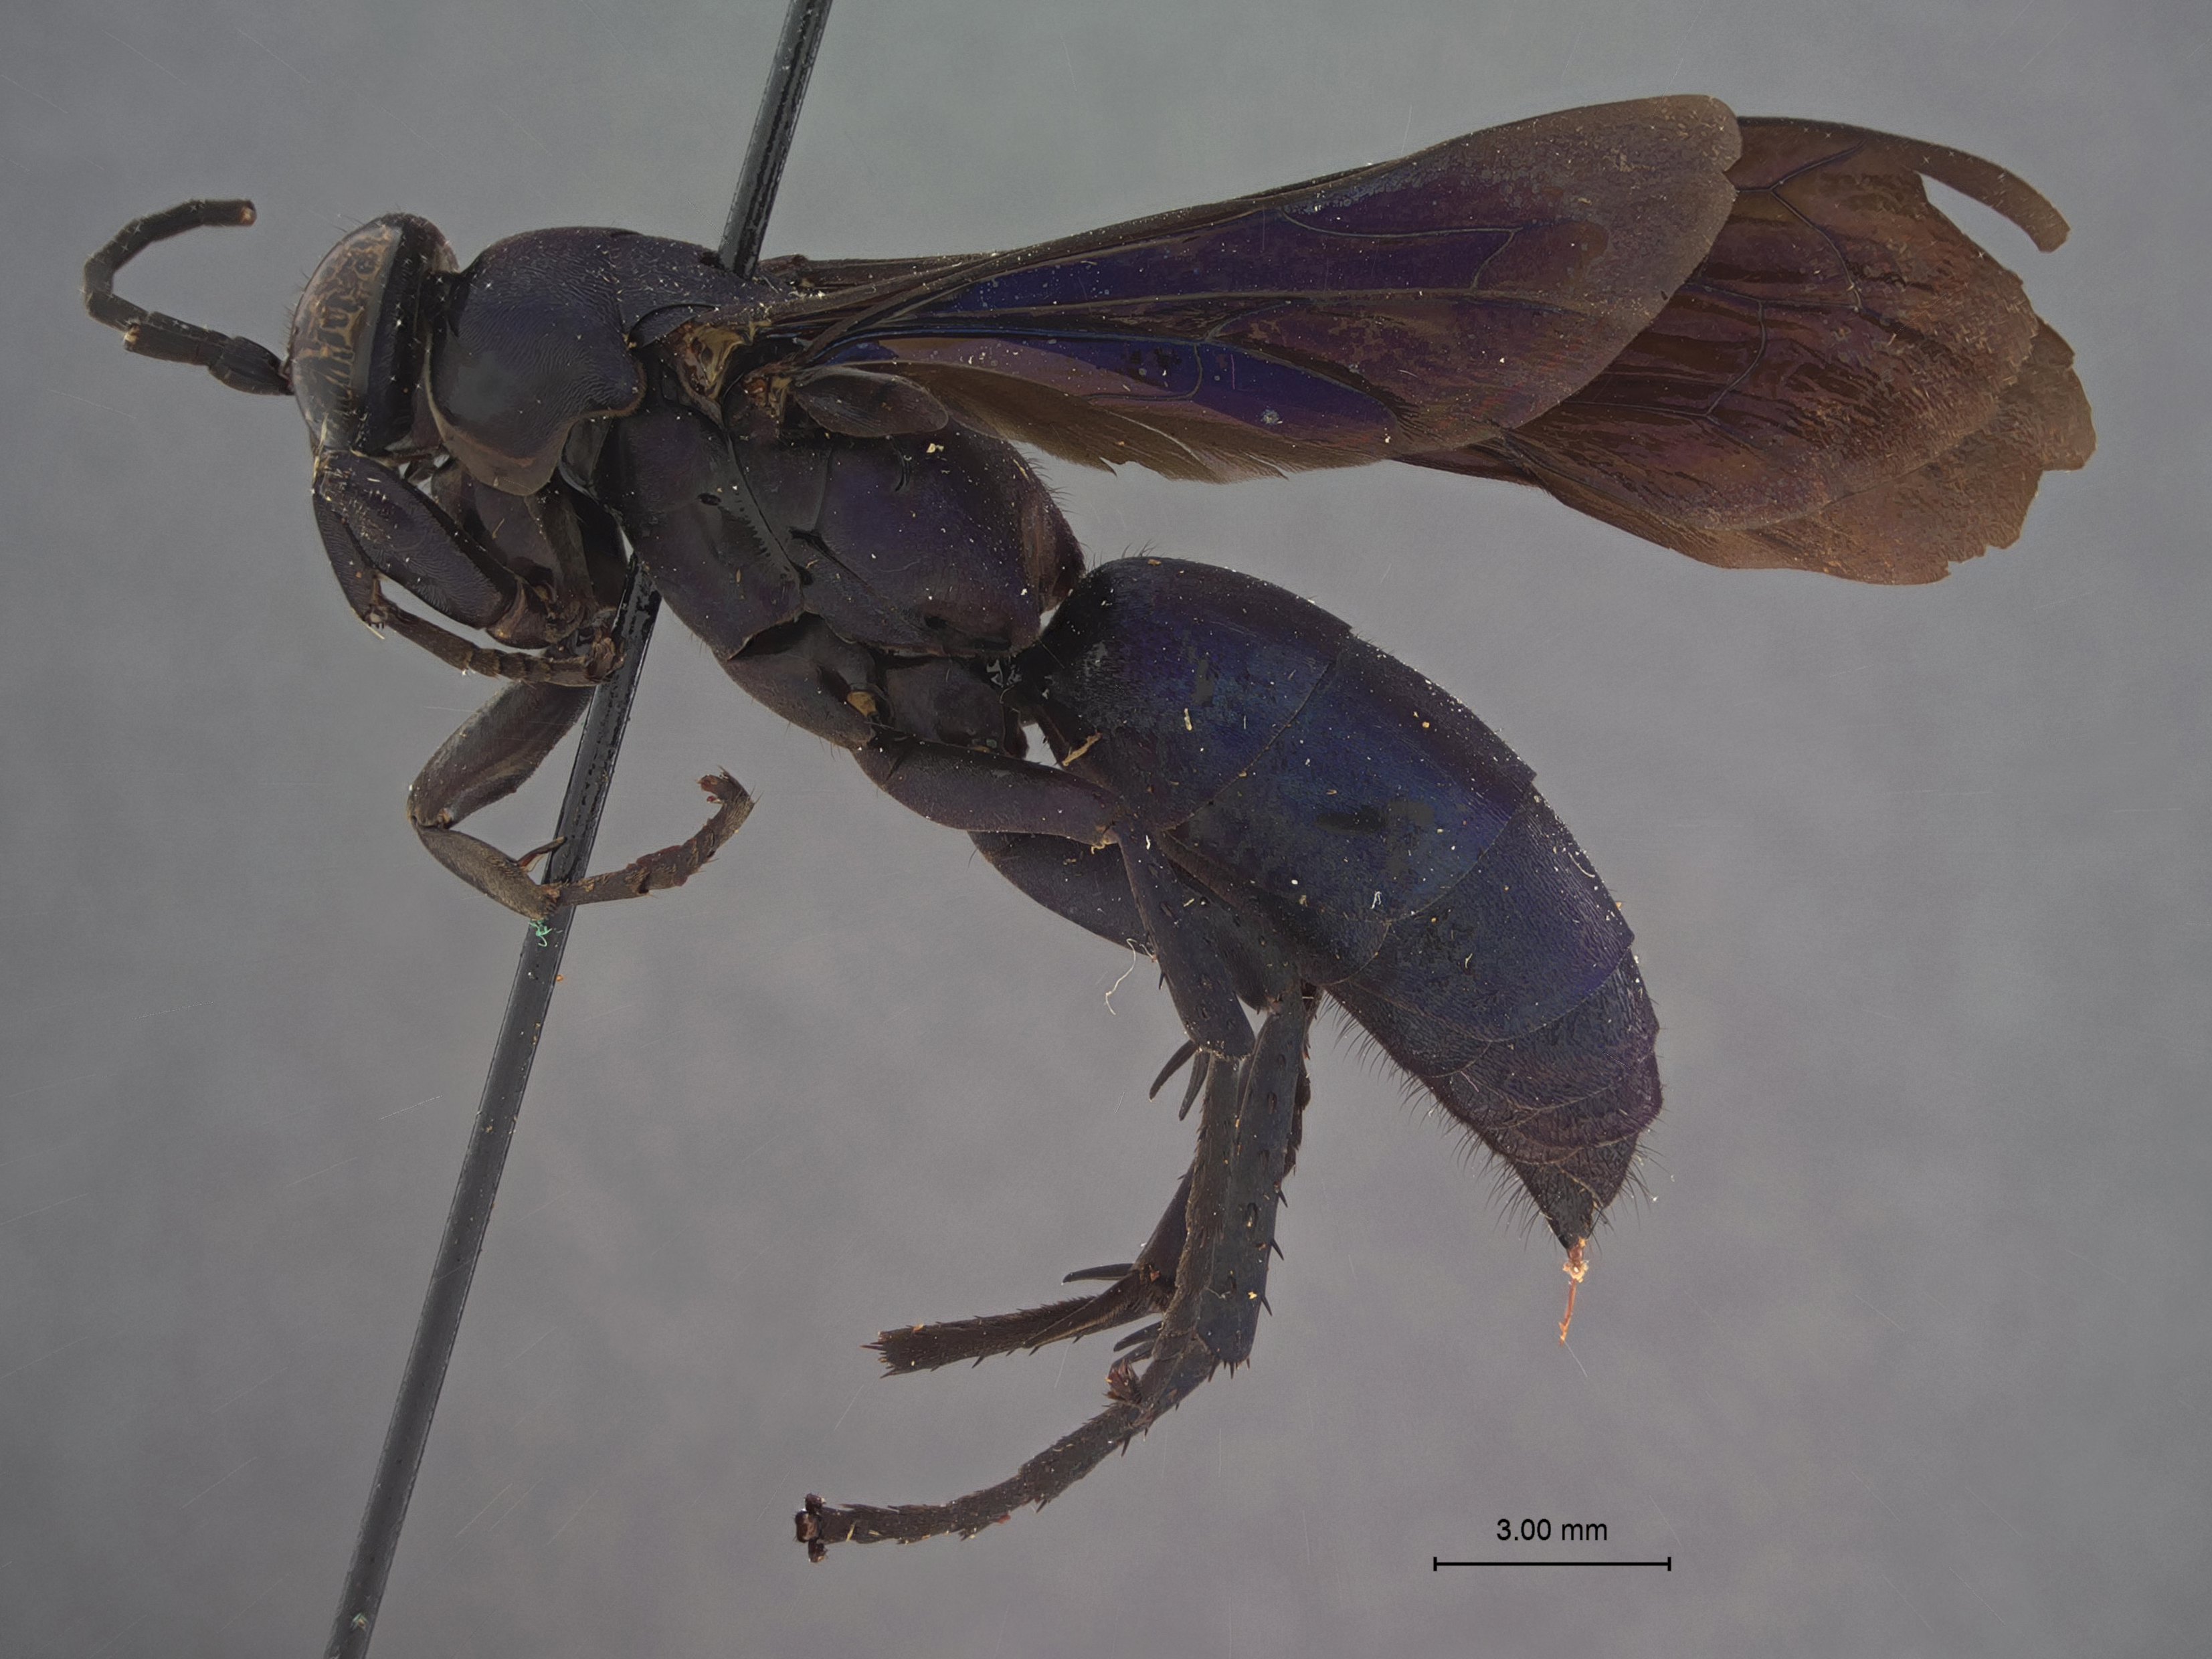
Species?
Ferreola violacea
